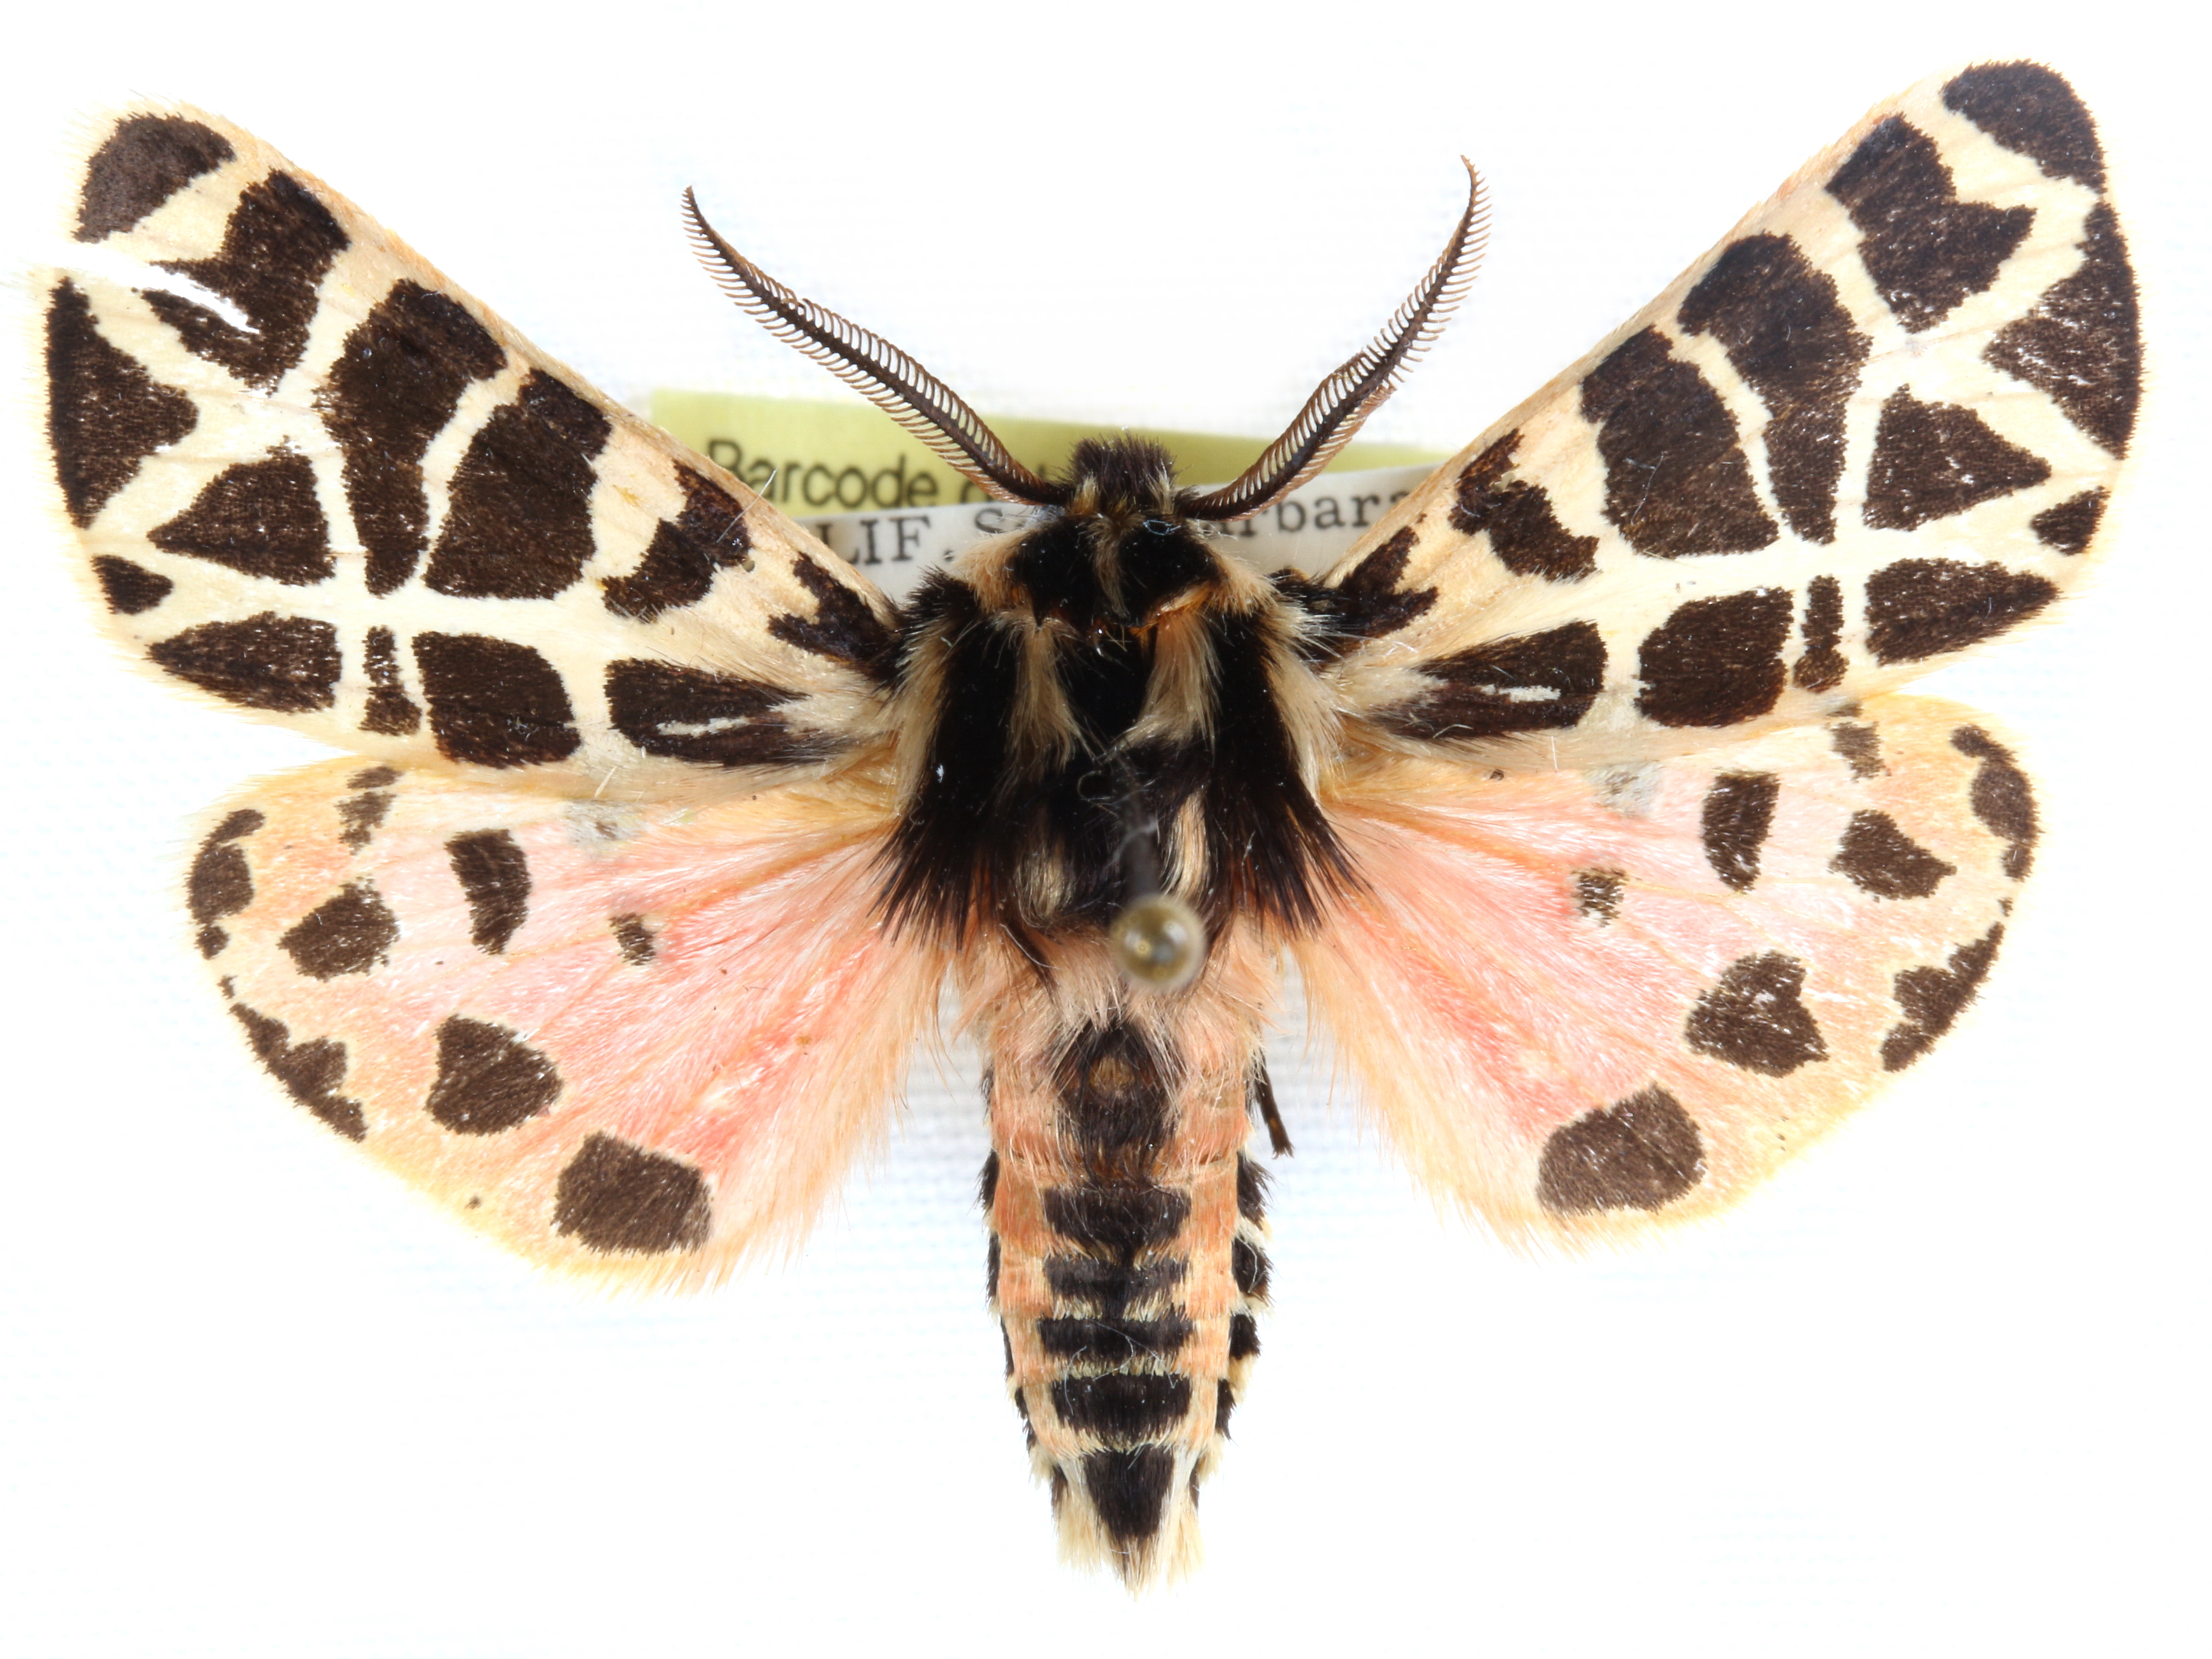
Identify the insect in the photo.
Grammia ursina
